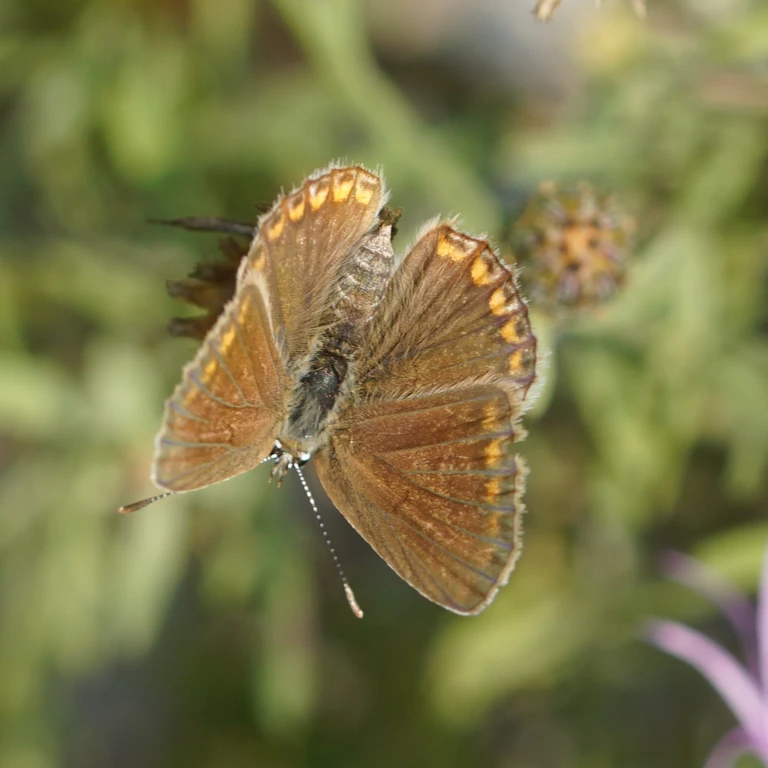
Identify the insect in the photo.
Polyommatus icarus
